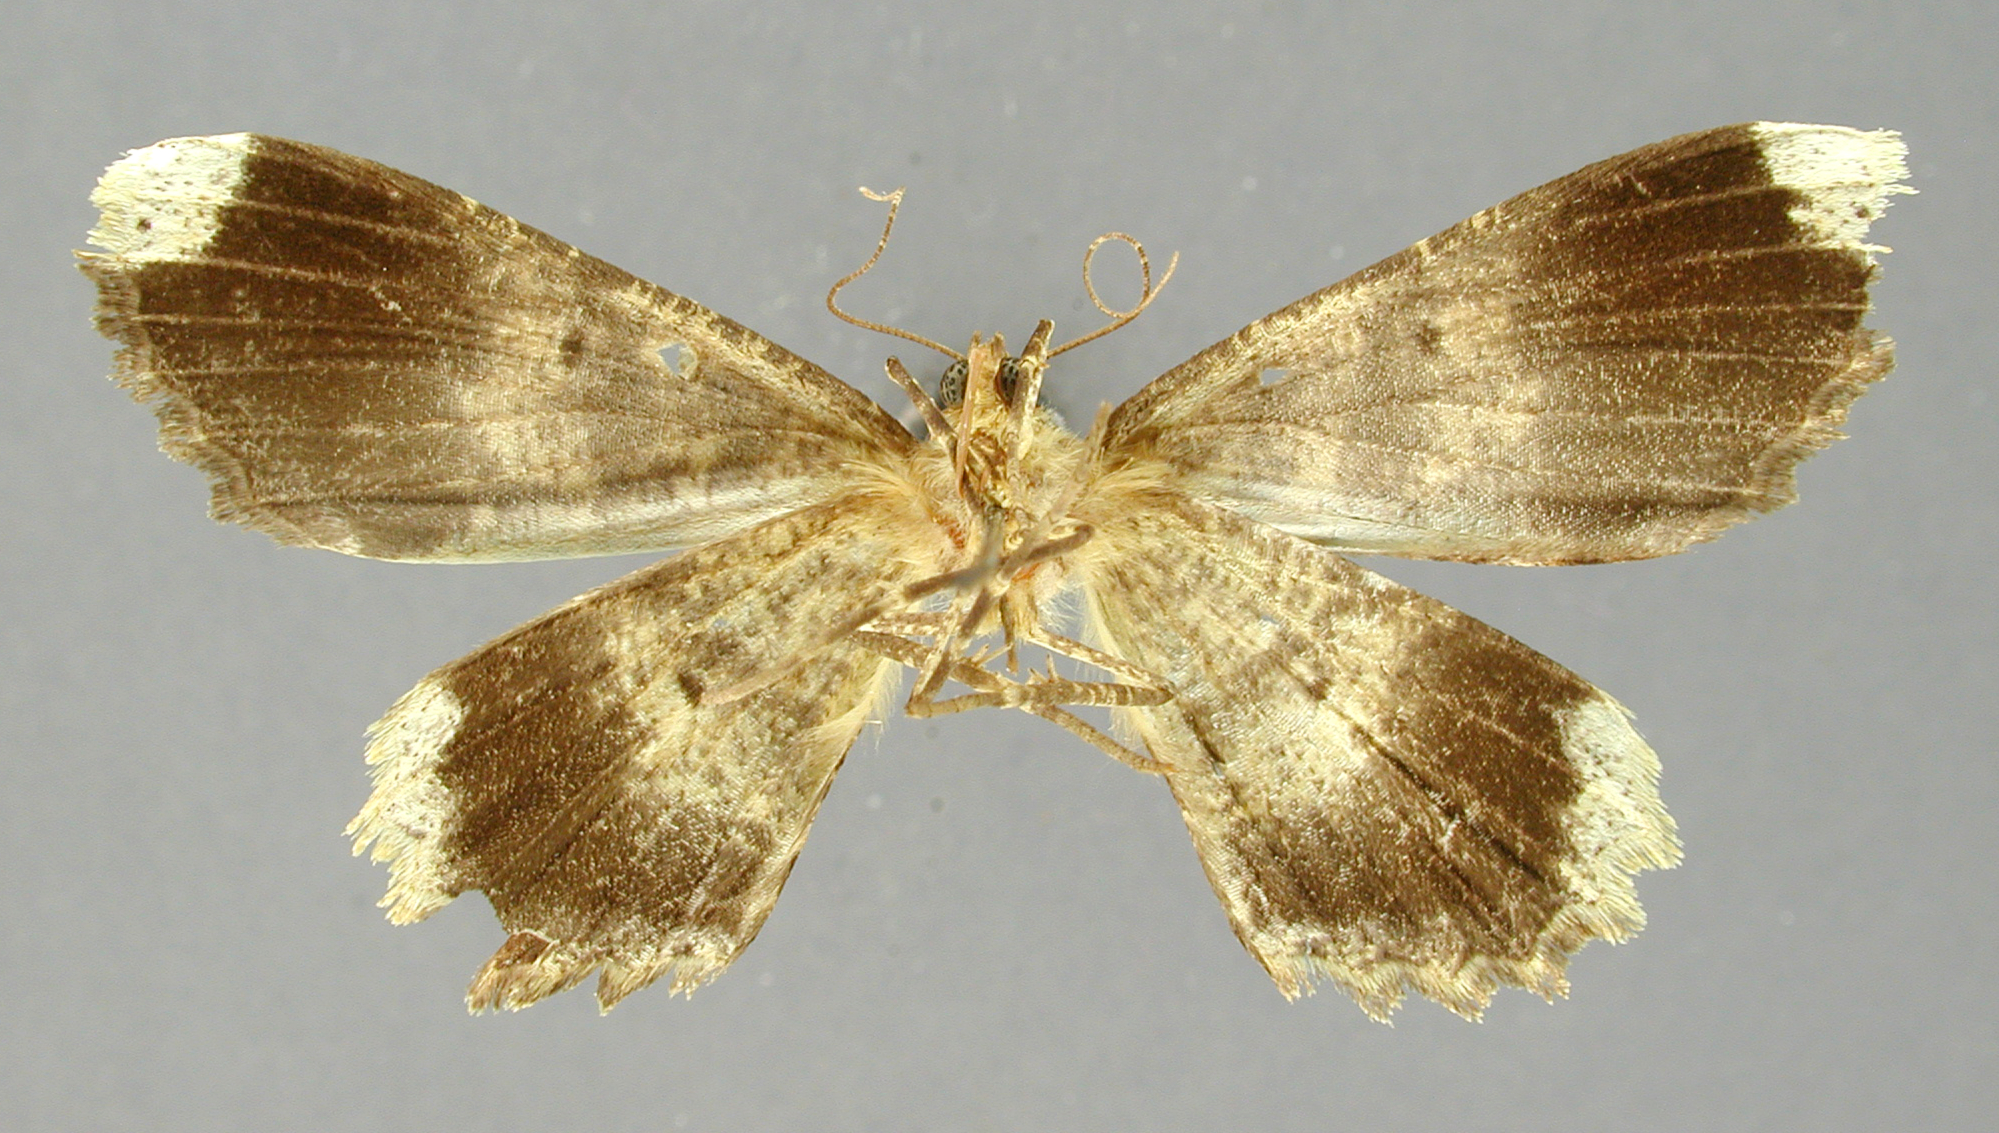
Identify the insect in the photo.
Tephrosia madefactaria
